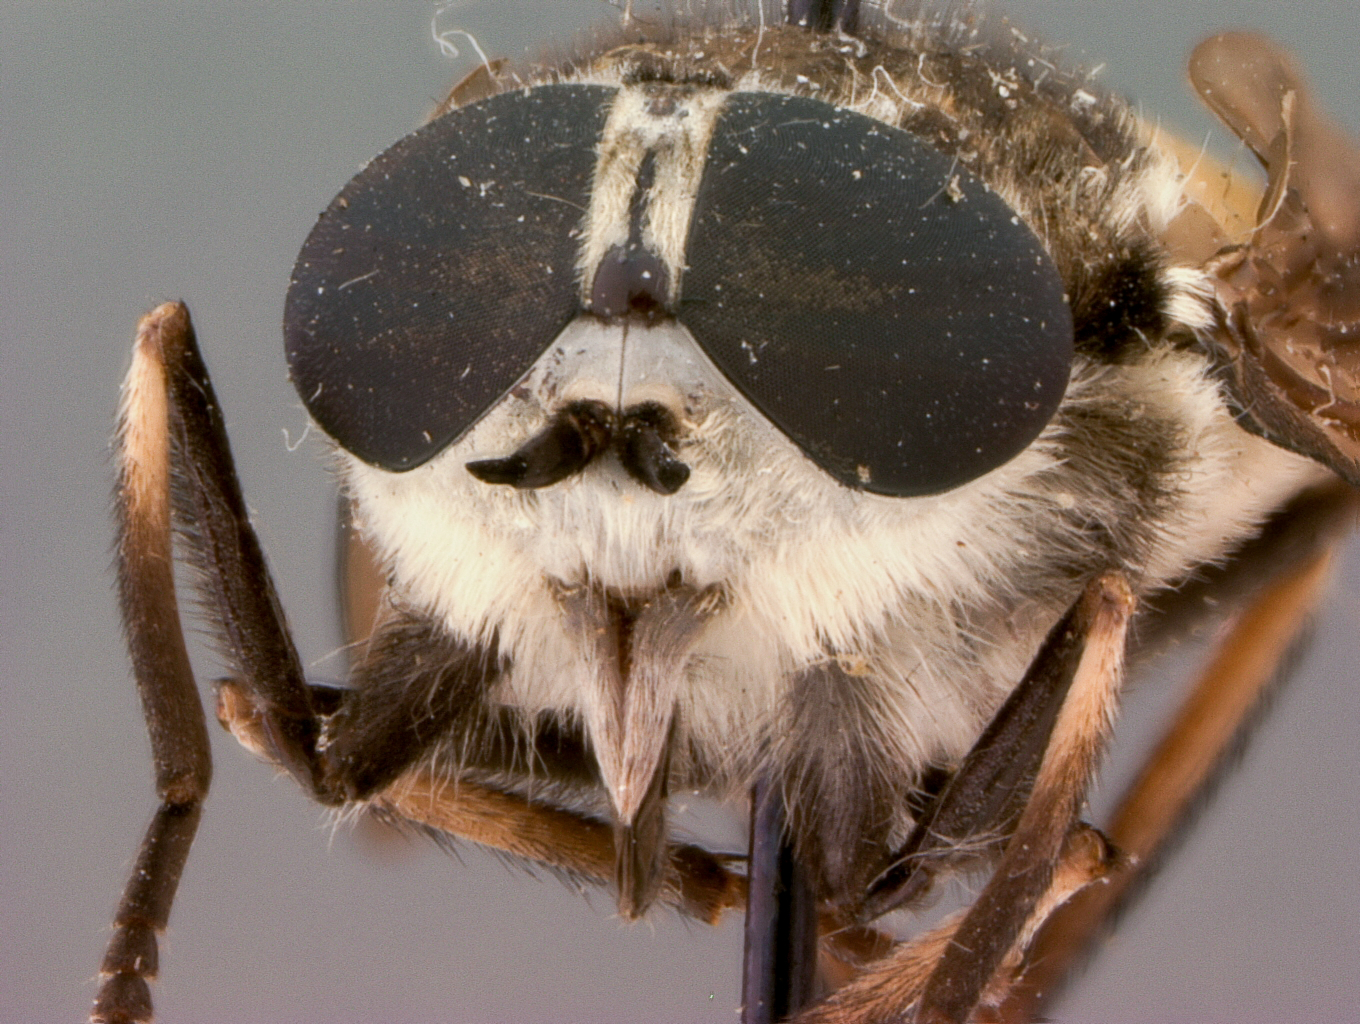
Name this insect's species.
Tabanus maculosus
